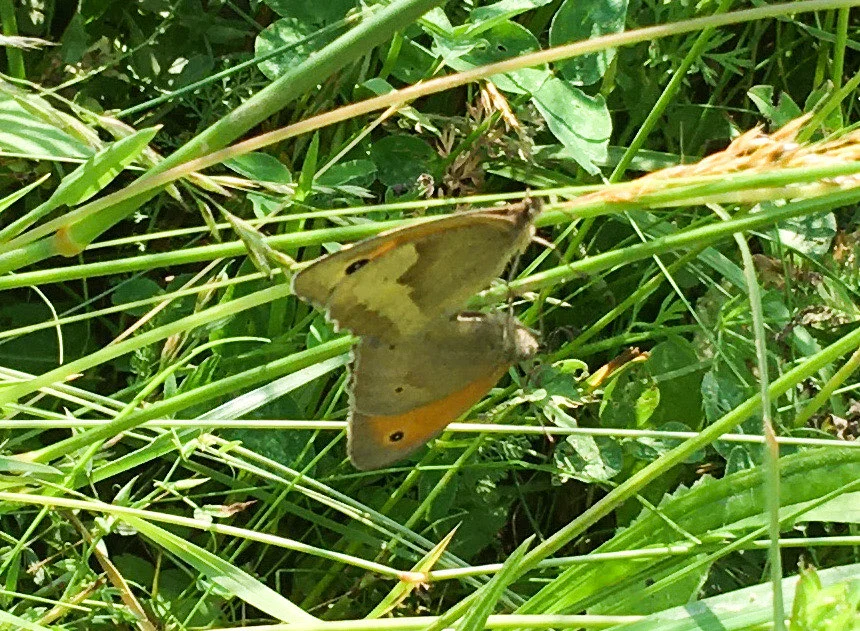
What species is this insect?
Maniola jurtina
